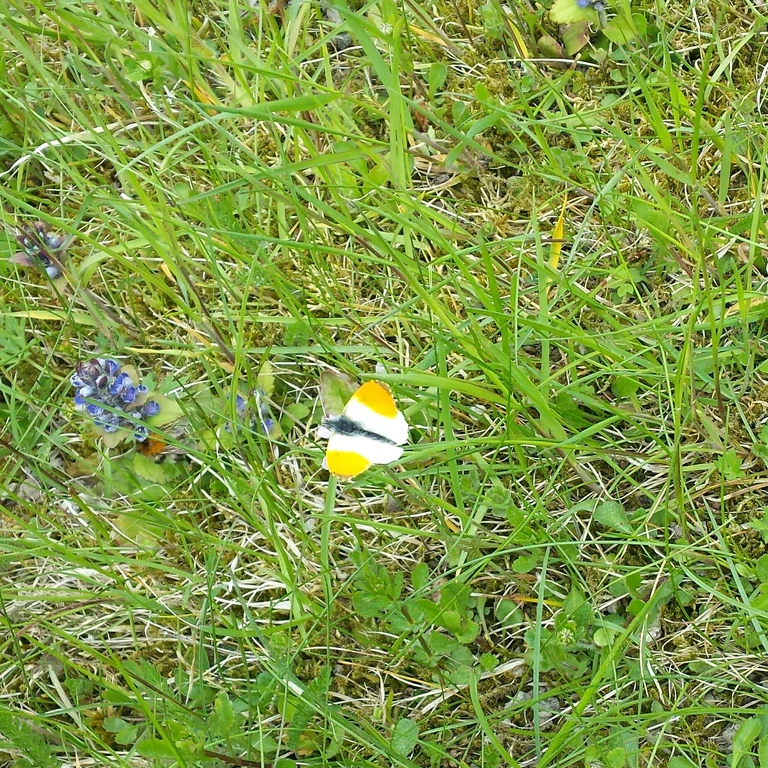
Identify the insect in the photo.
Anthocharis cardamines
